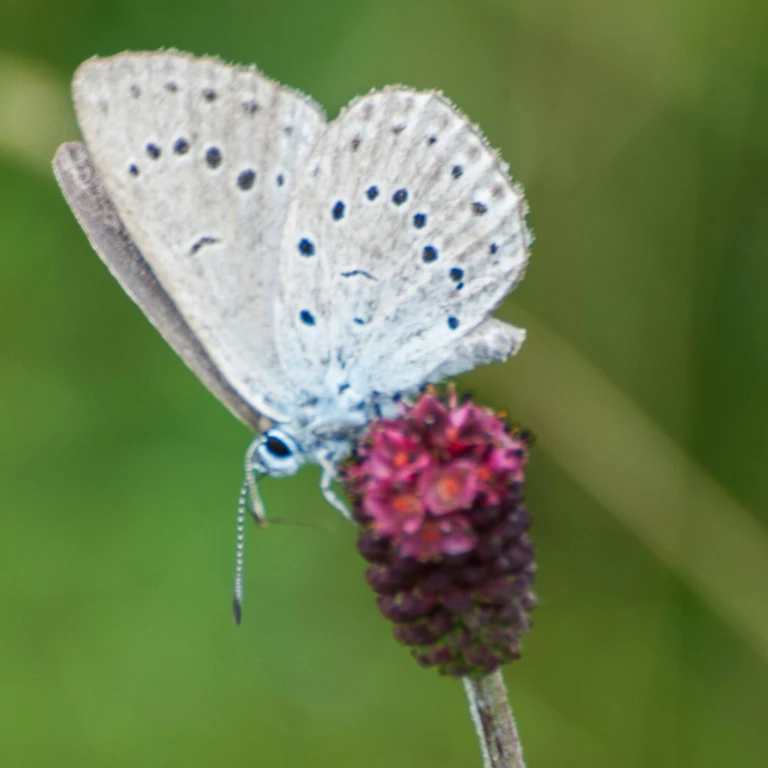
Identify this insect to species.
Phengaris teleius
